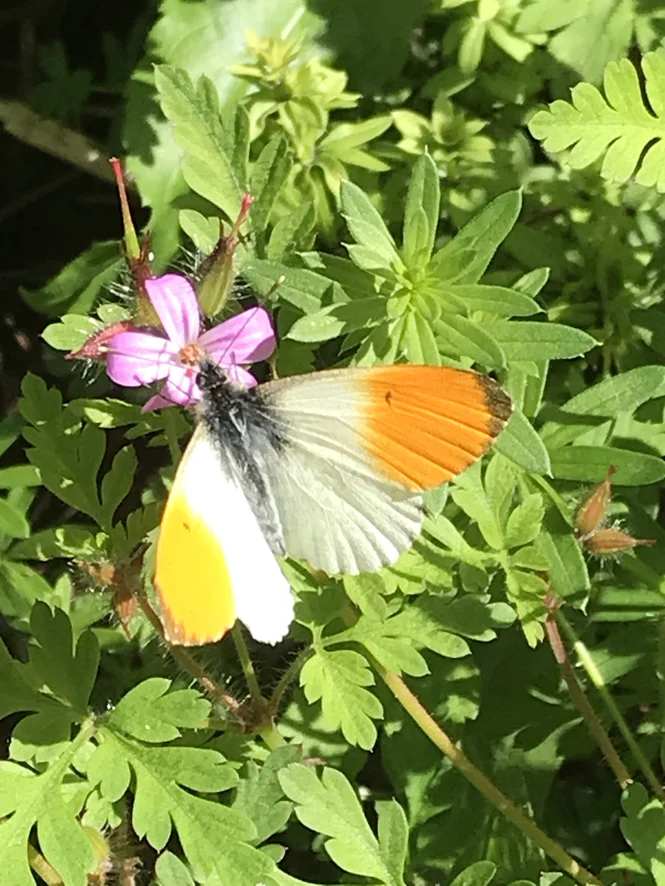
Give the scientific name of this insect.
Anthocharis cardamines
